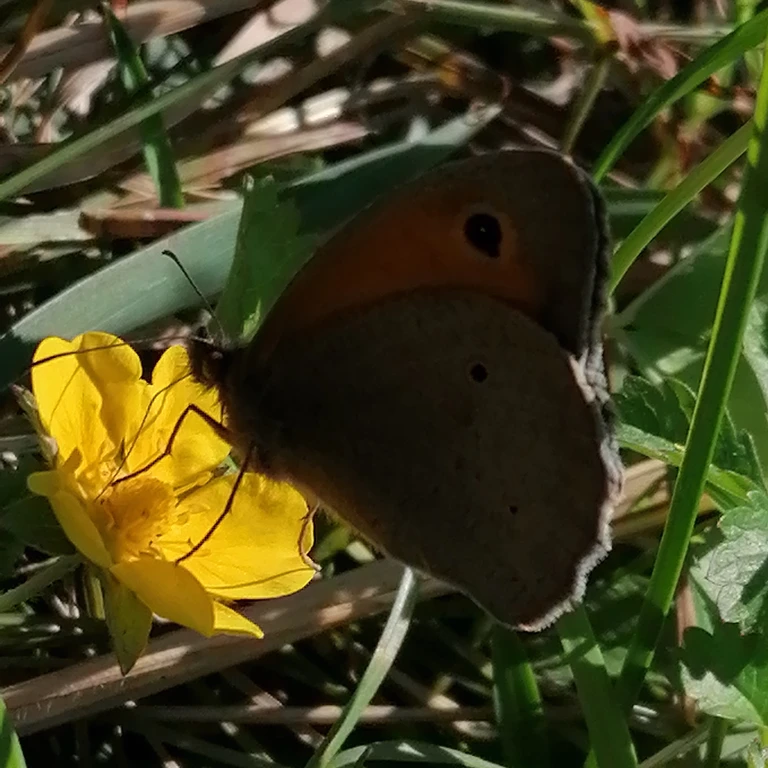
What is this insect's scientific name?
Maniola jurtina
